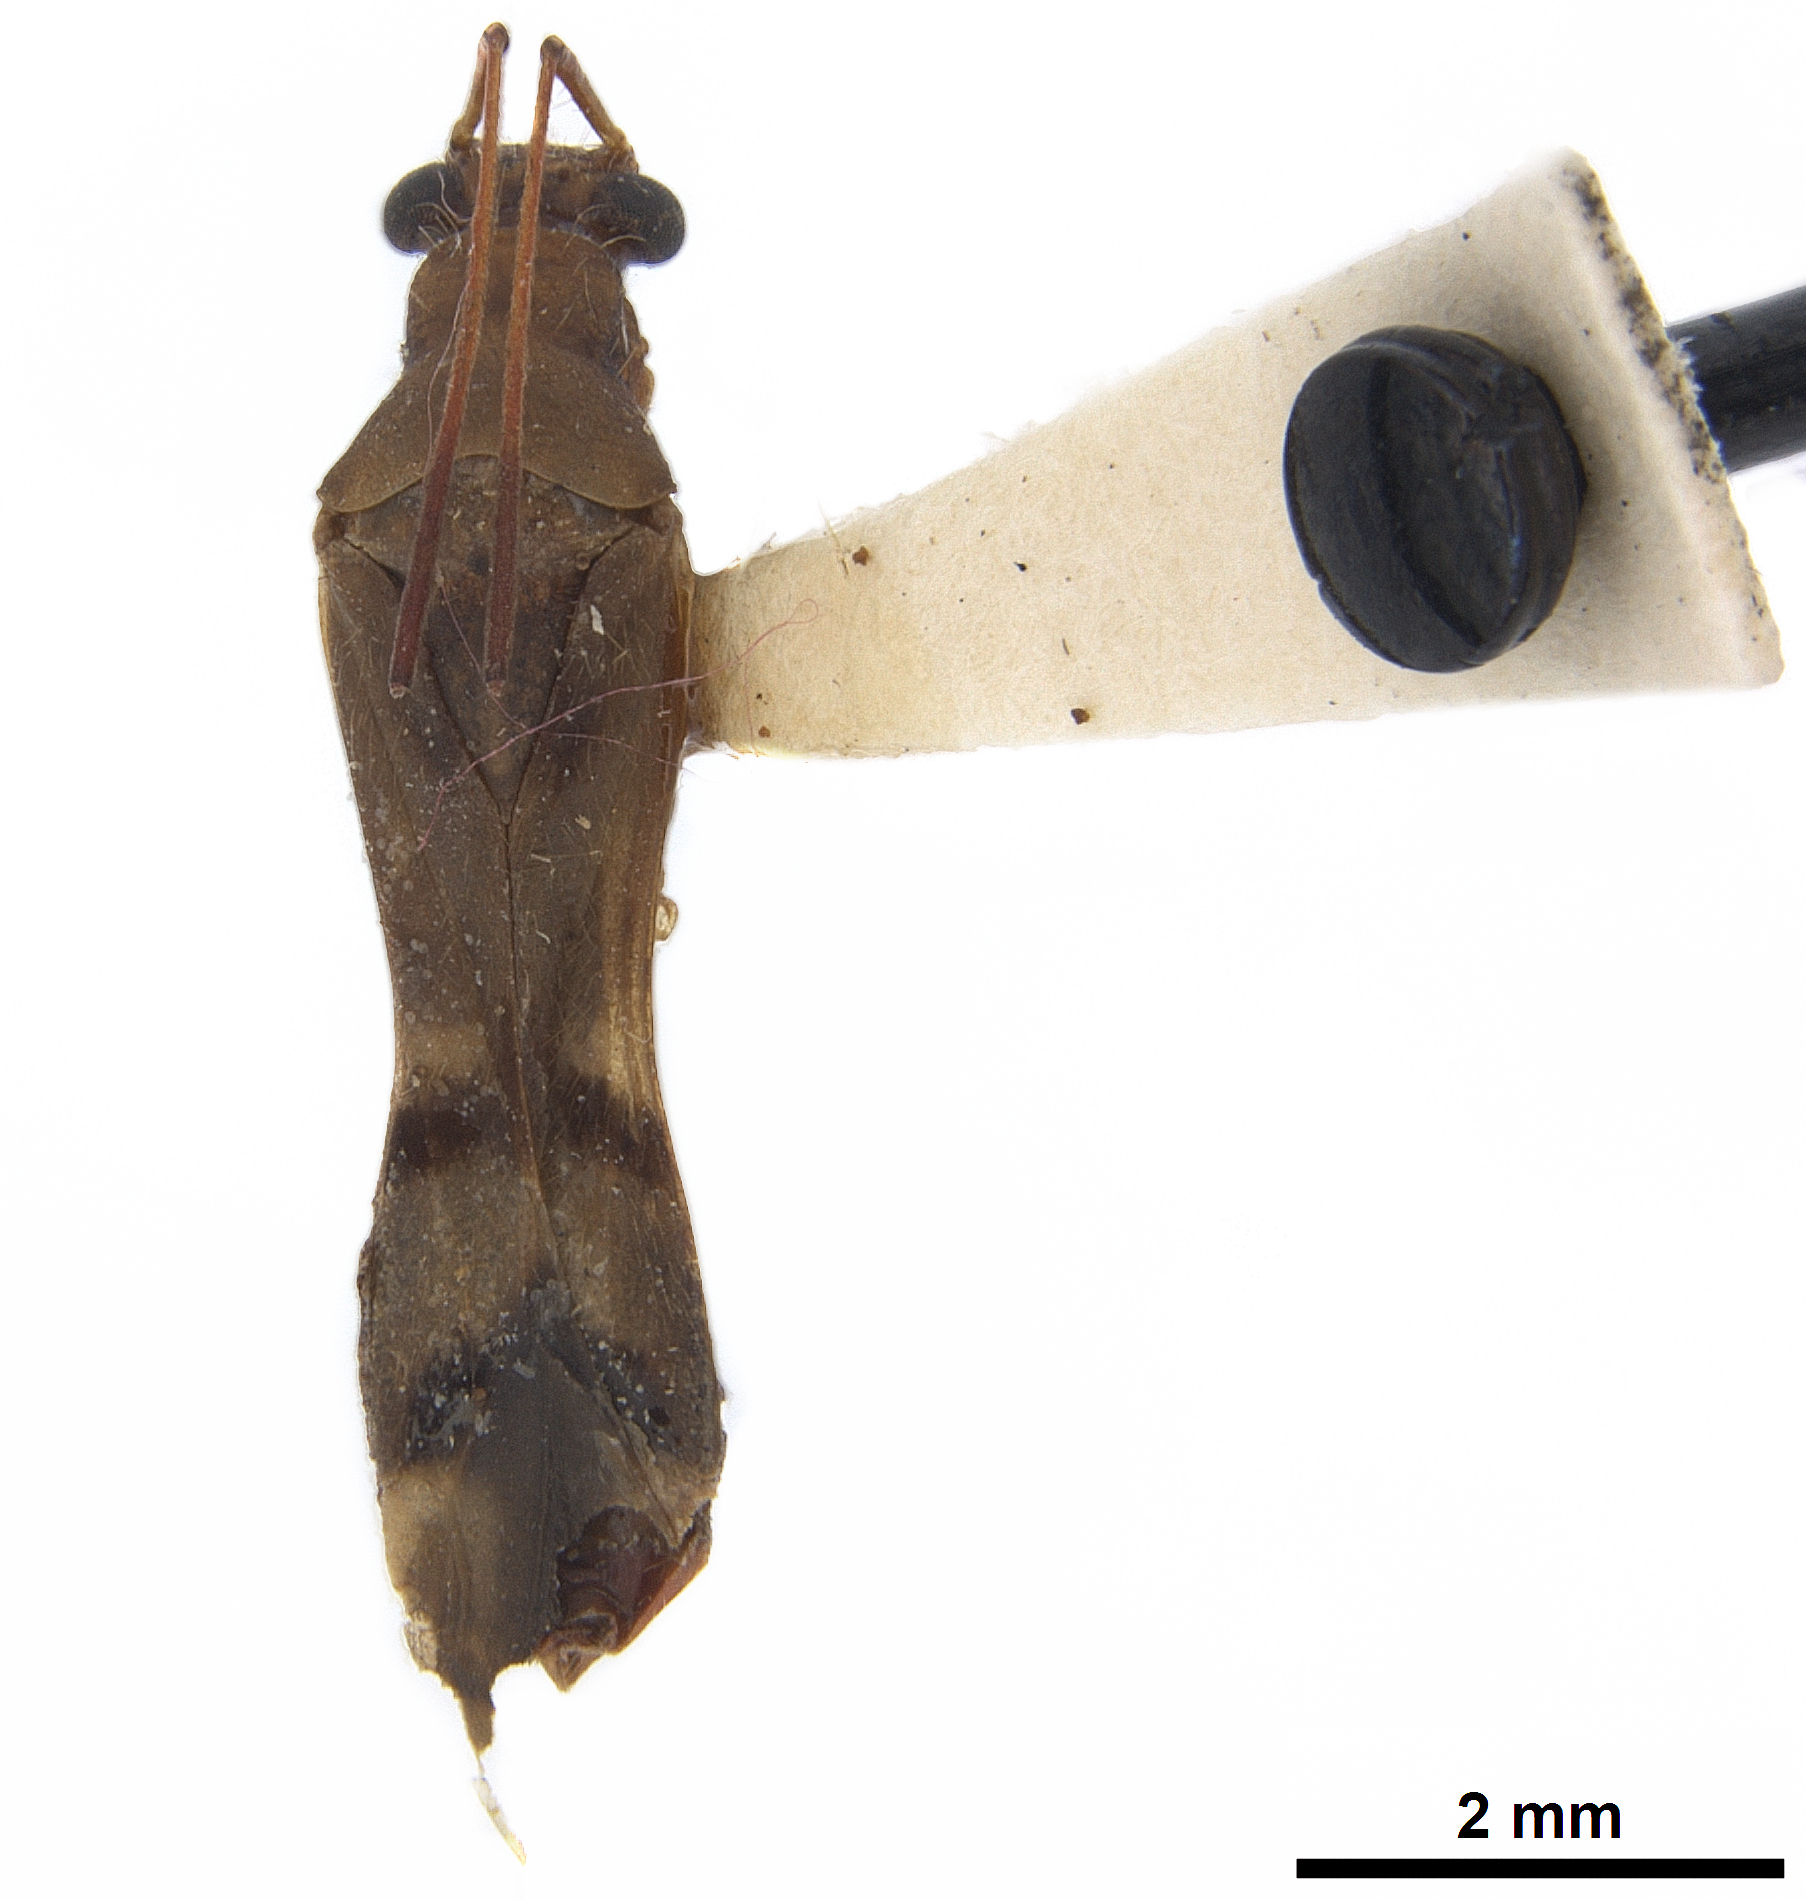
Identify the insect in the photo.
Xenetus lanuginosus
